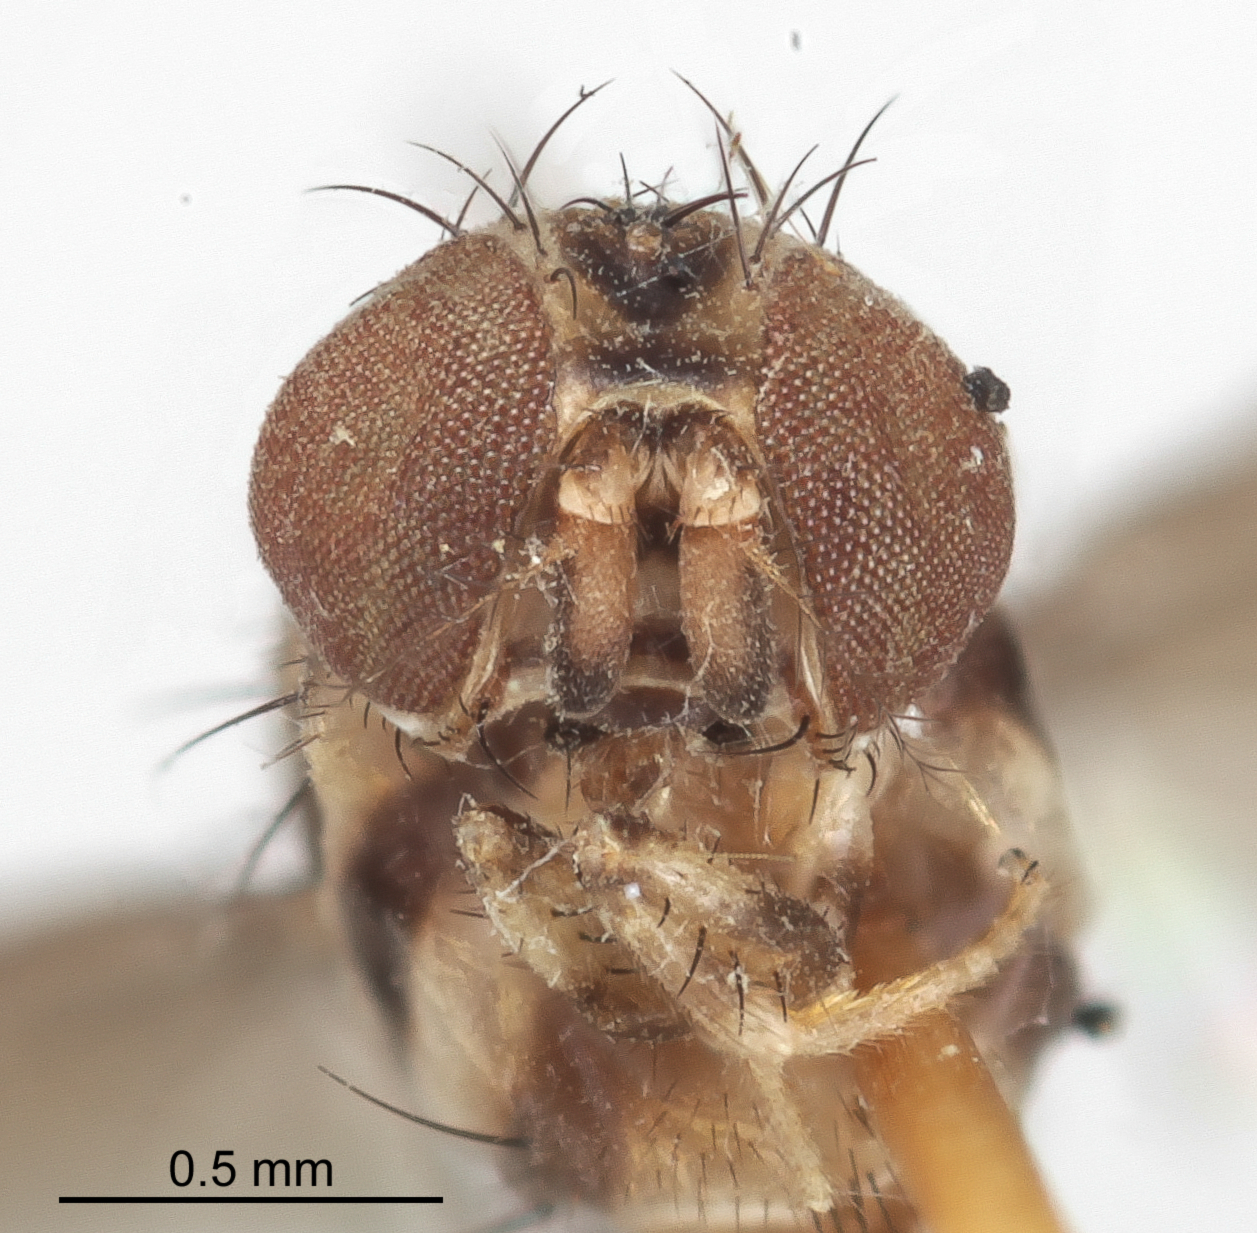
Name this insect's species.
Stegana tempifera
